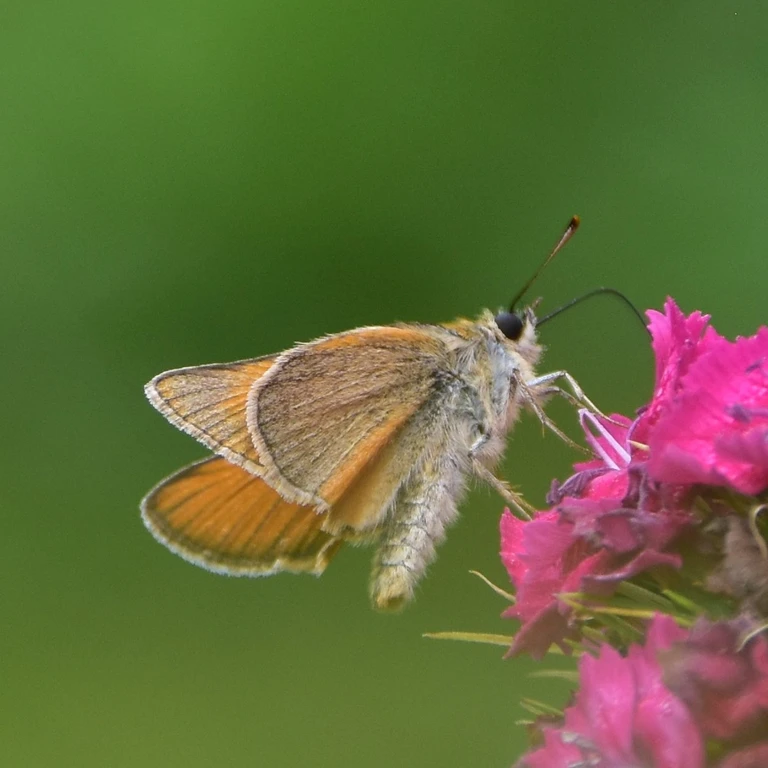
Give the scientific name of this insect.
Thymelicus sylvestris
